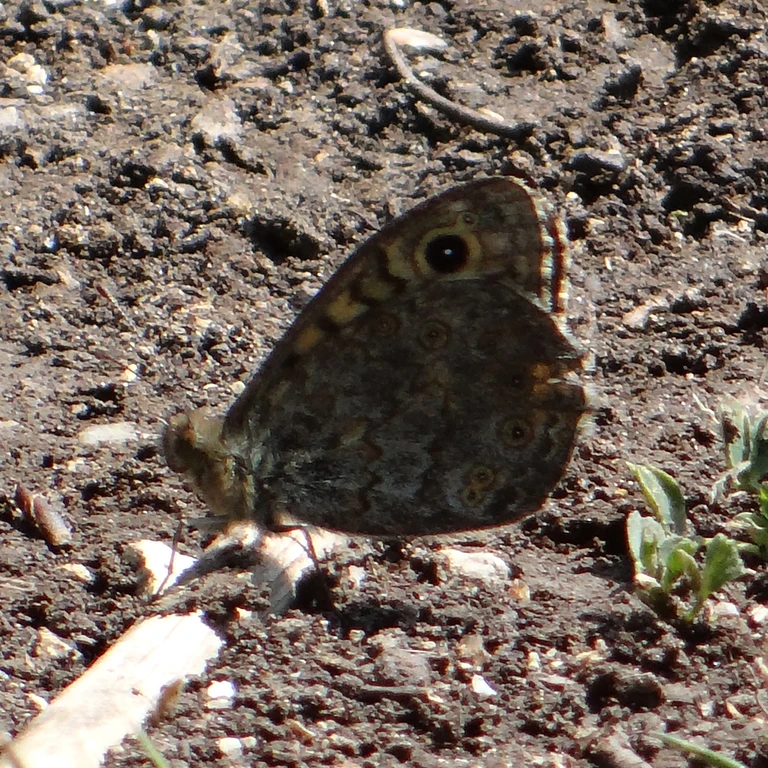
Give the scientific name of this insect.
Lasiommata megera (also Pararge megera)
